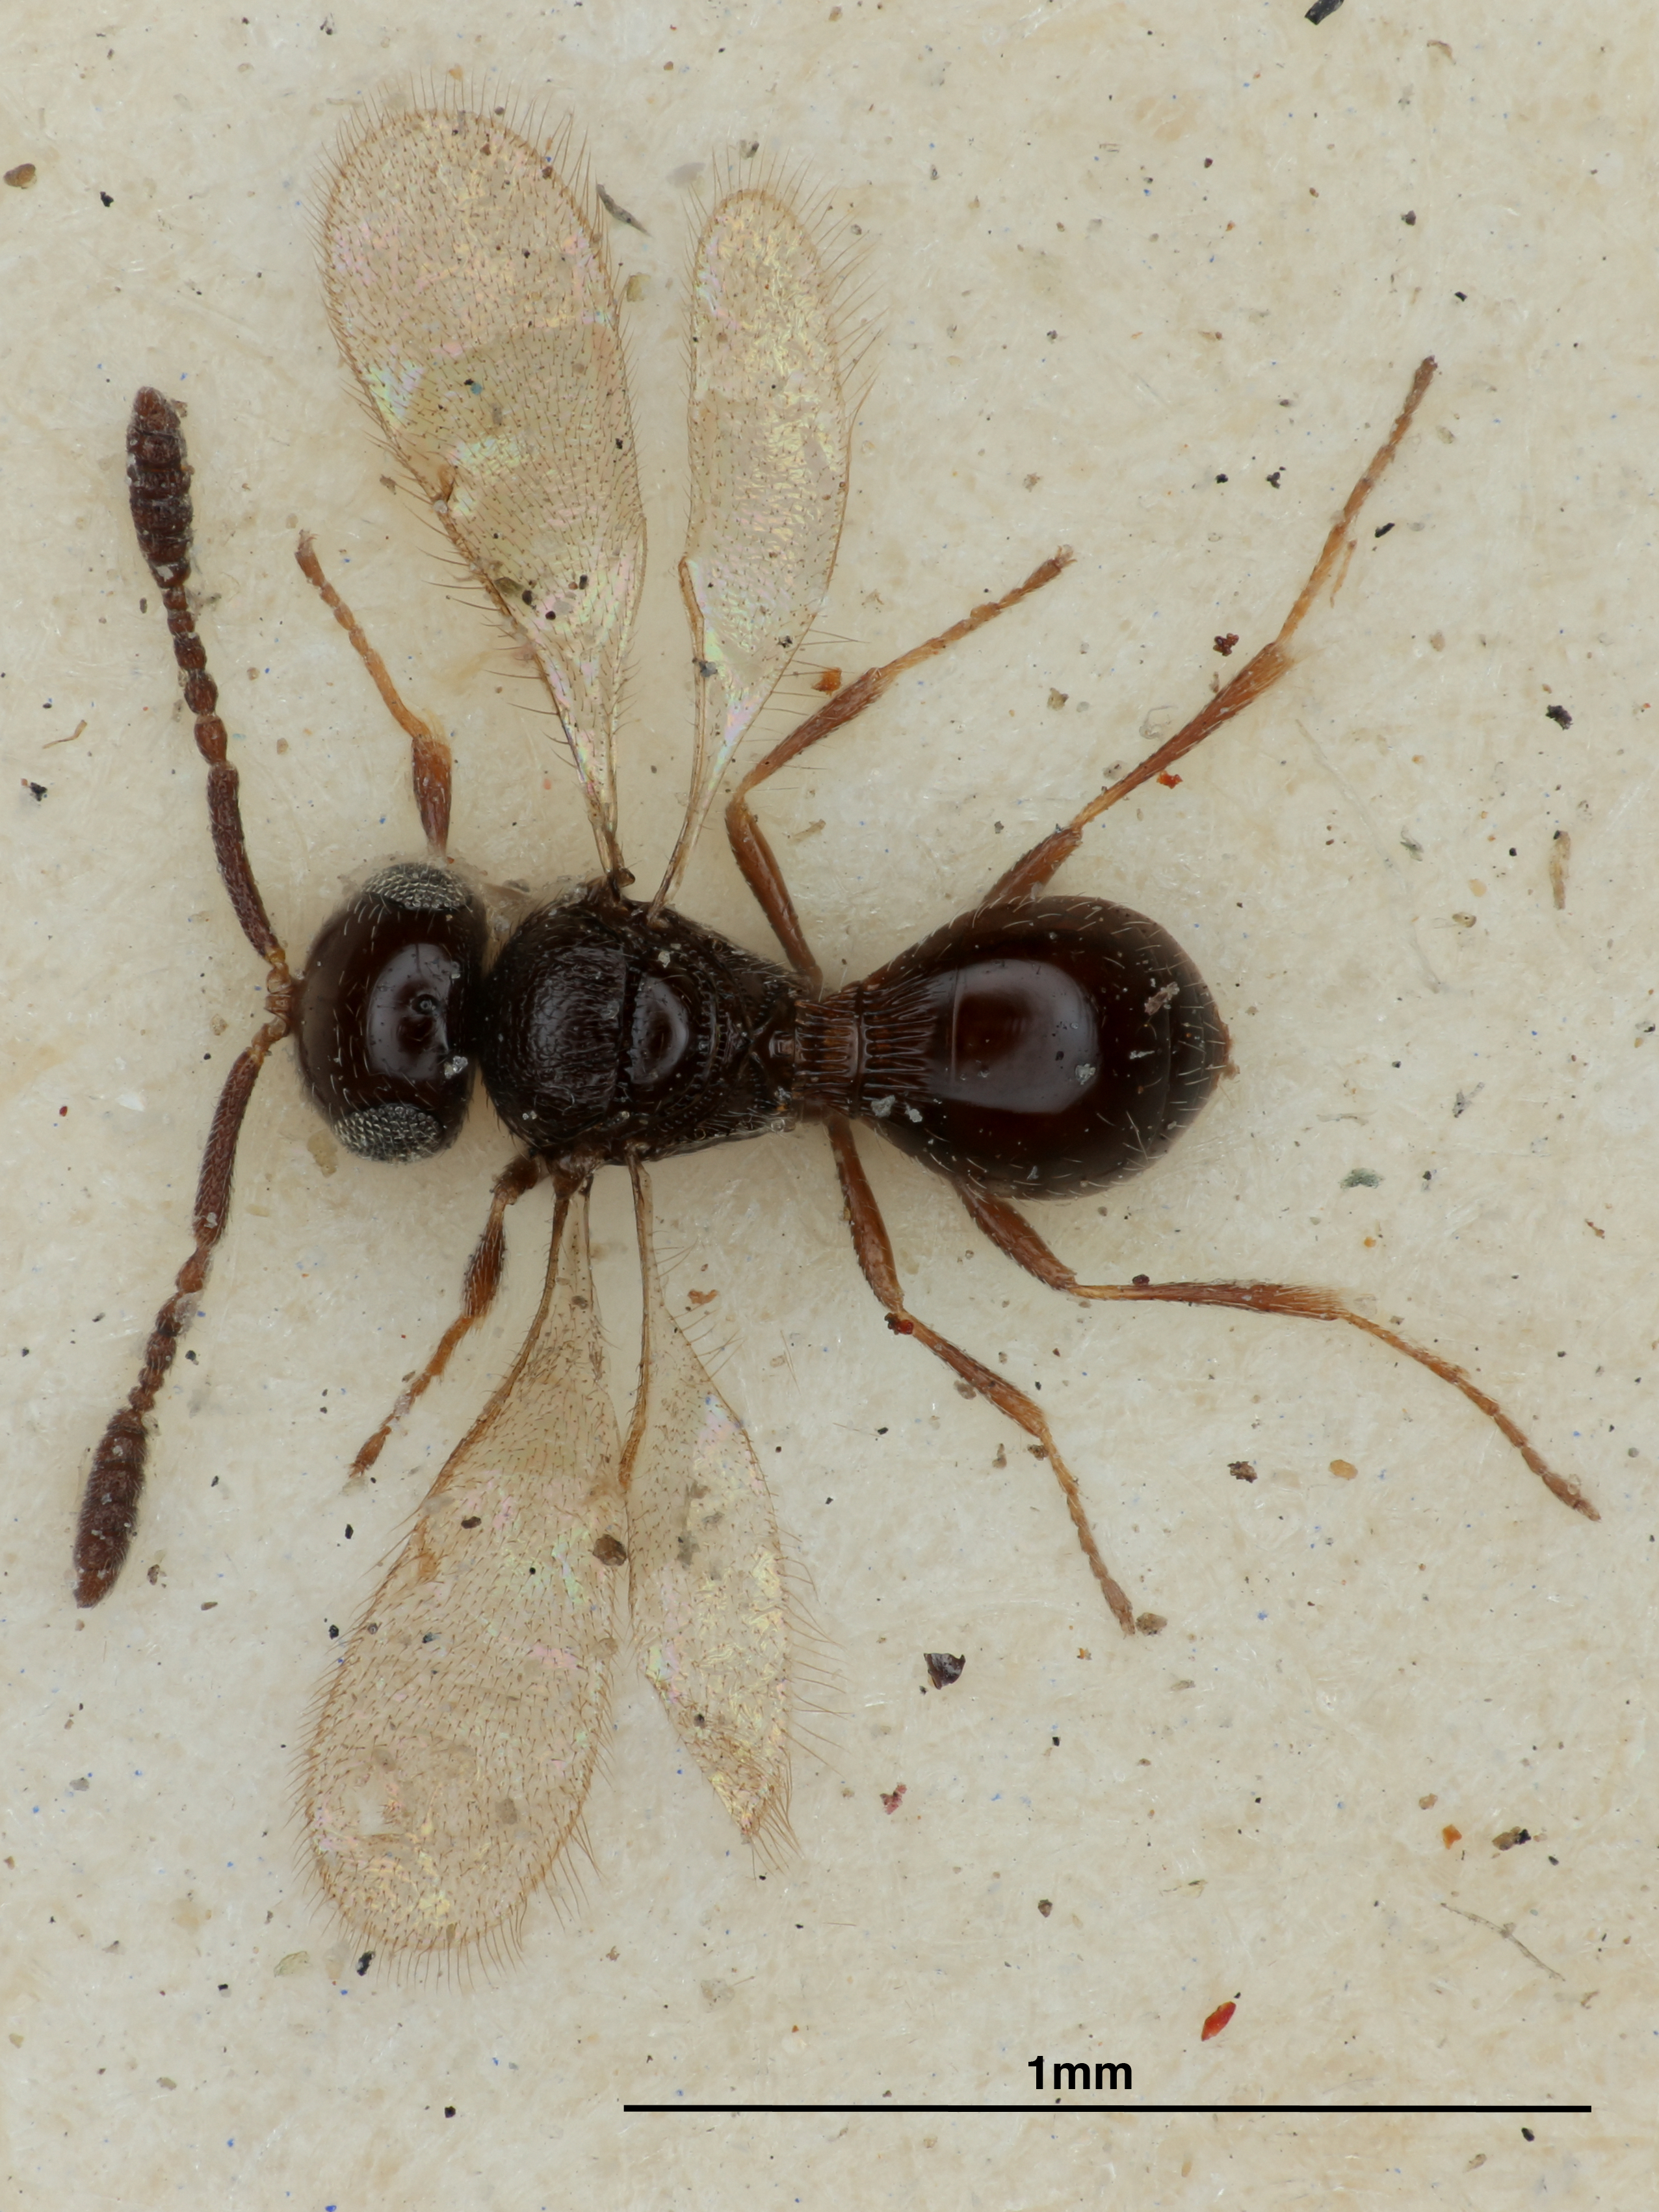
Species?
Trimorus improcerus
